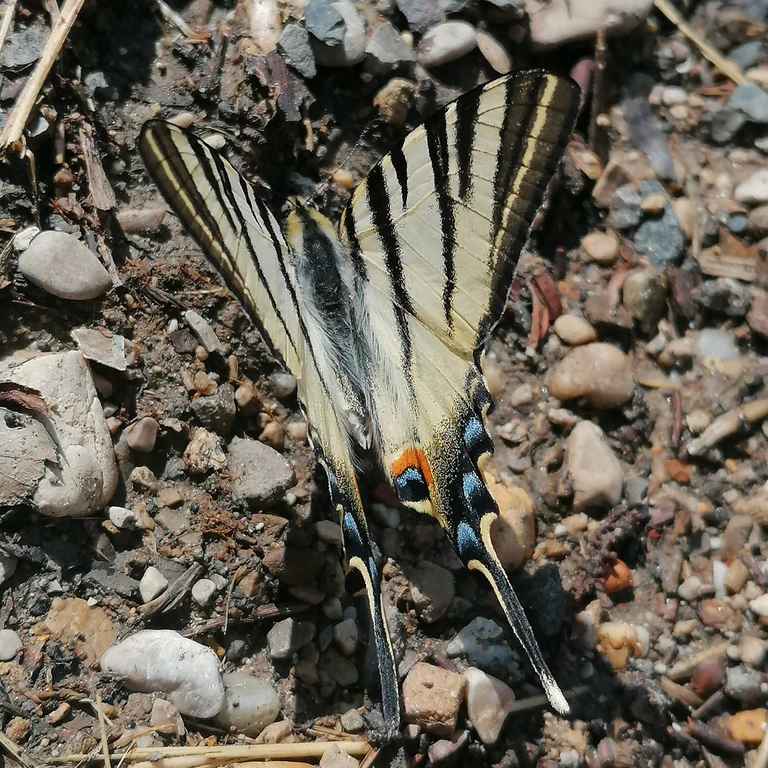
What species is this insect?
Iphiclides podalirius
